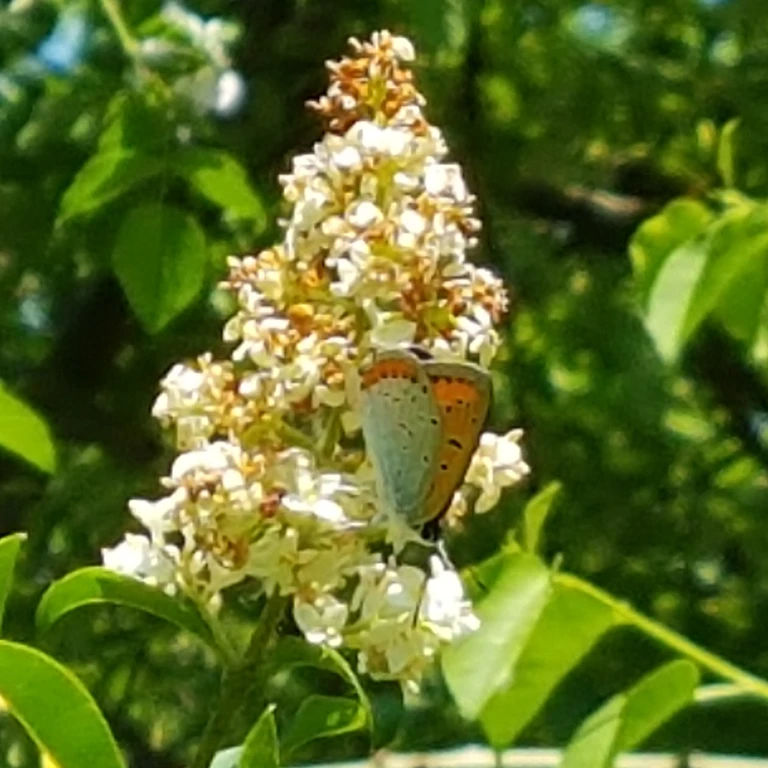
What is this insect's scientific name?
Lycaena dispar
